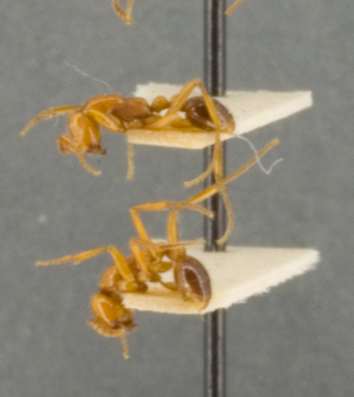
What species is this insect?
Eciton gracellae
